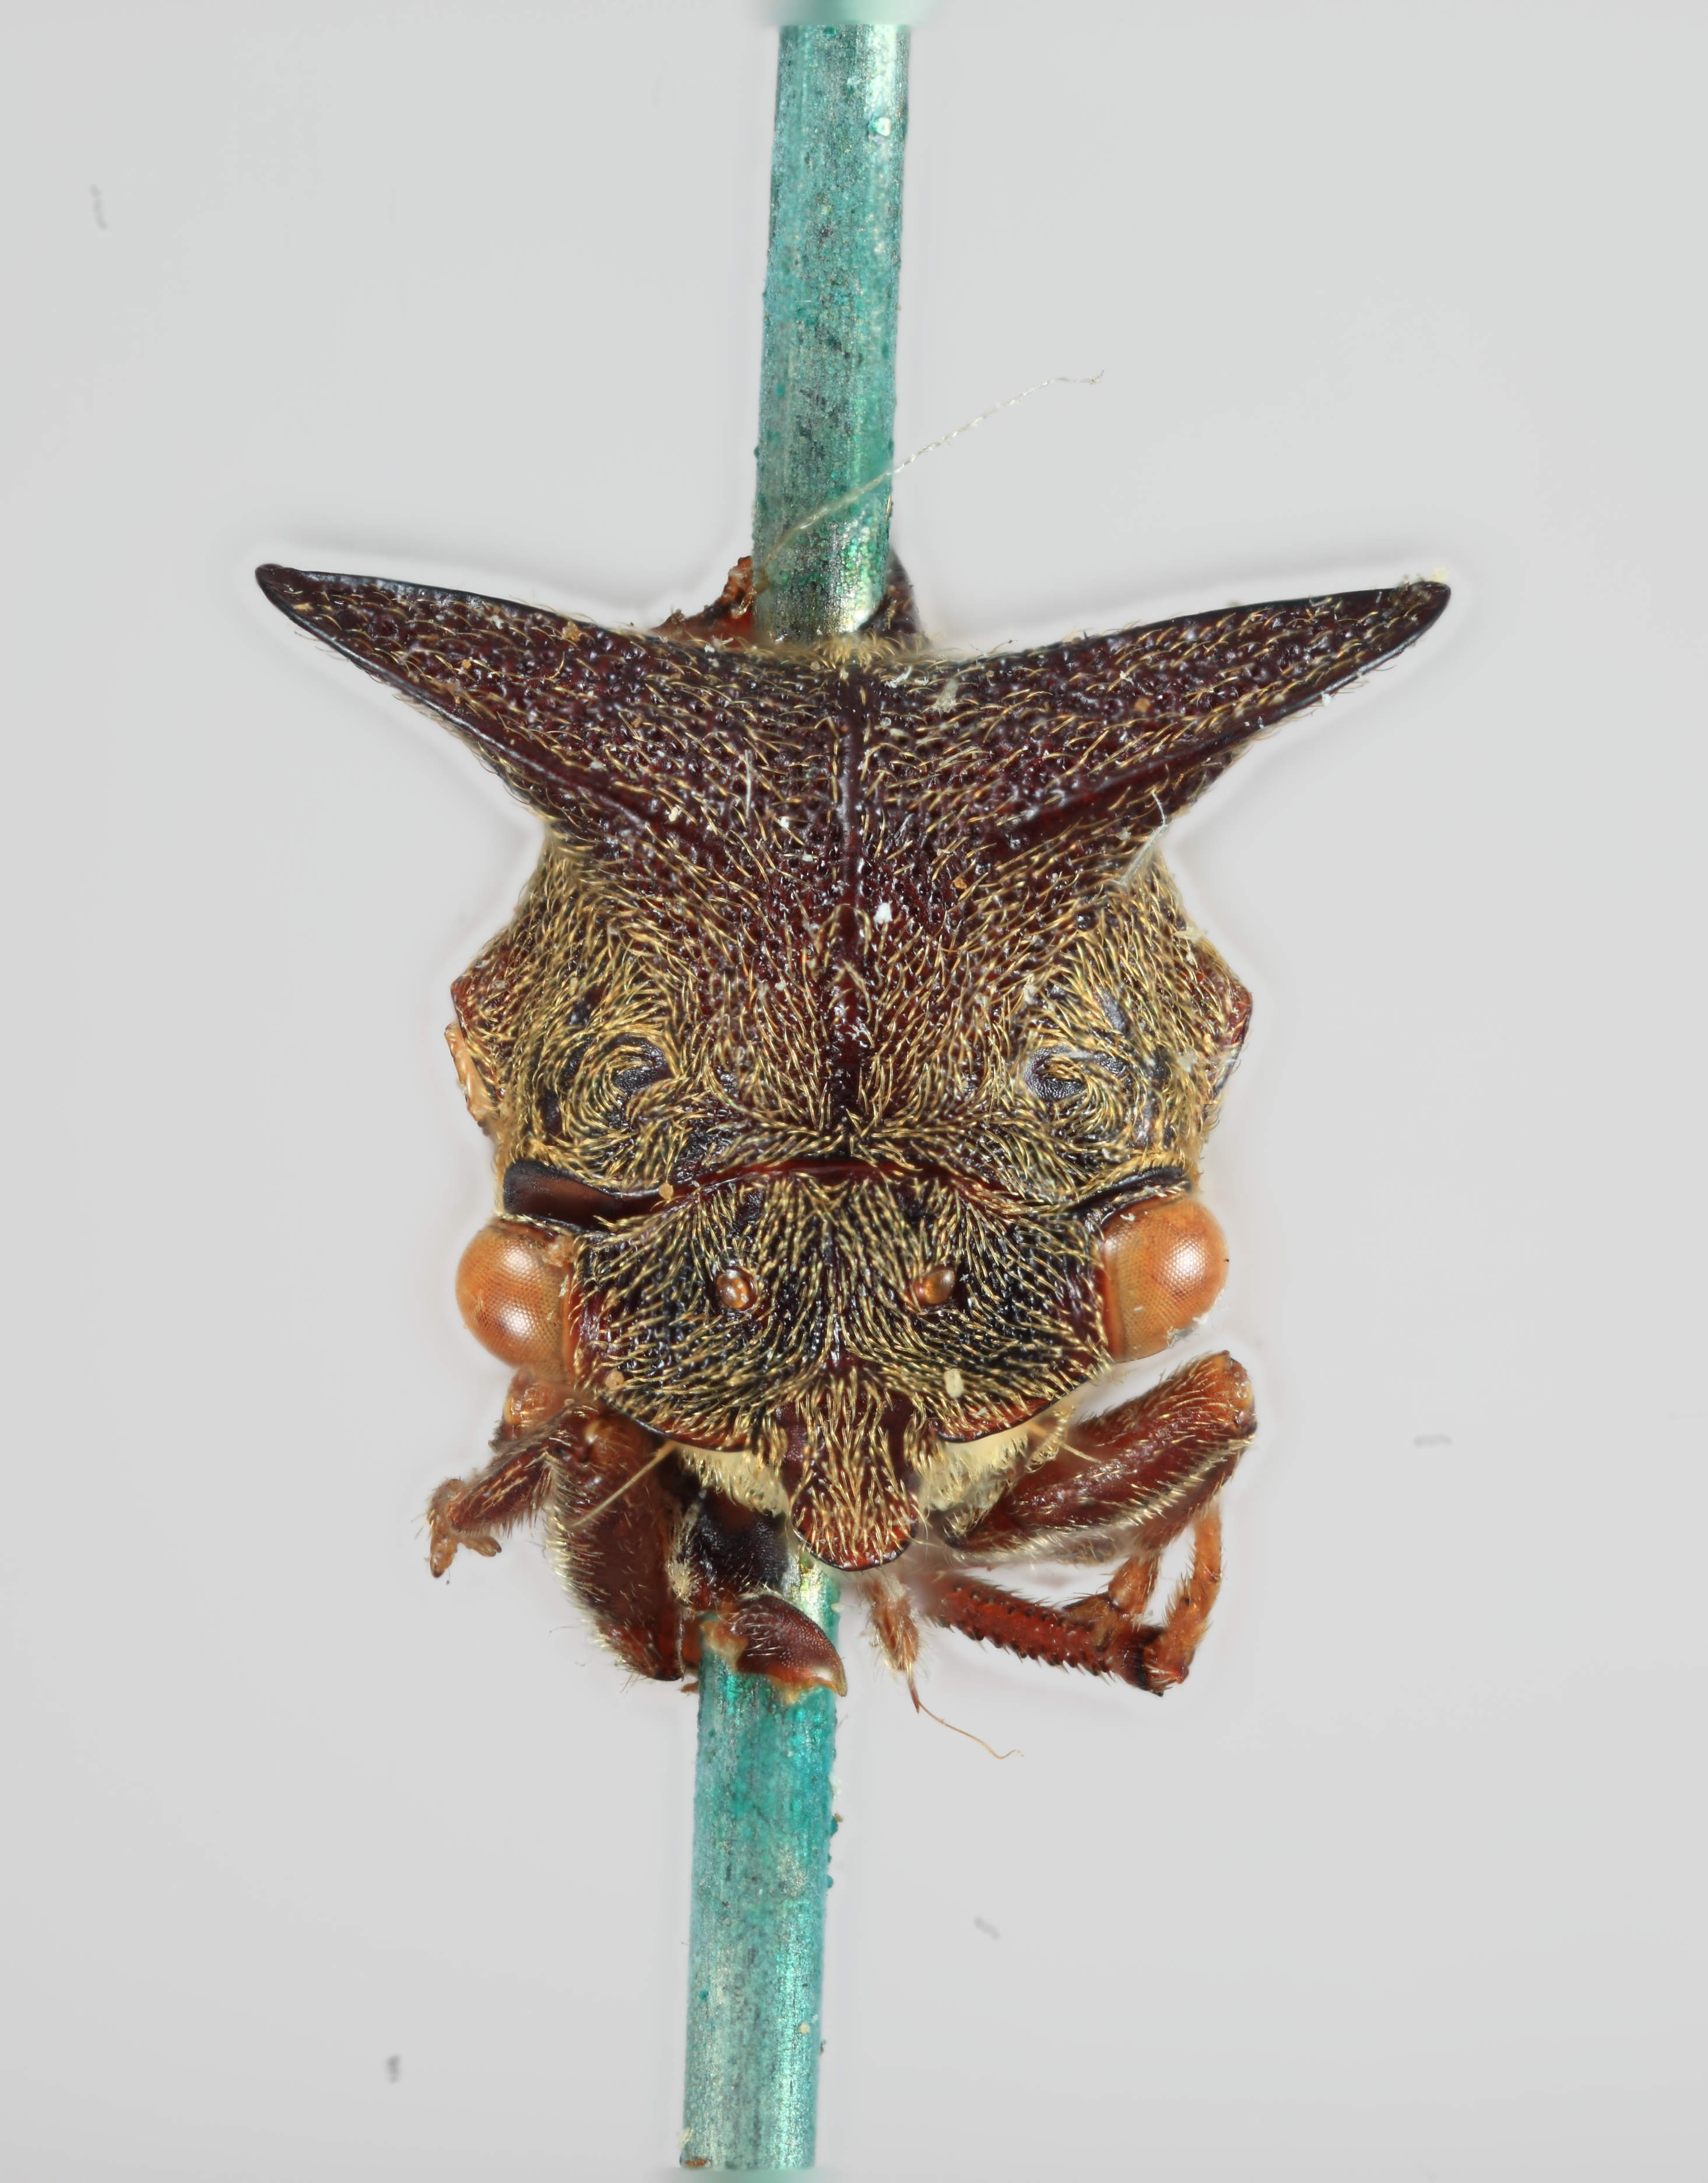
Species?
Nilautama minutispina
